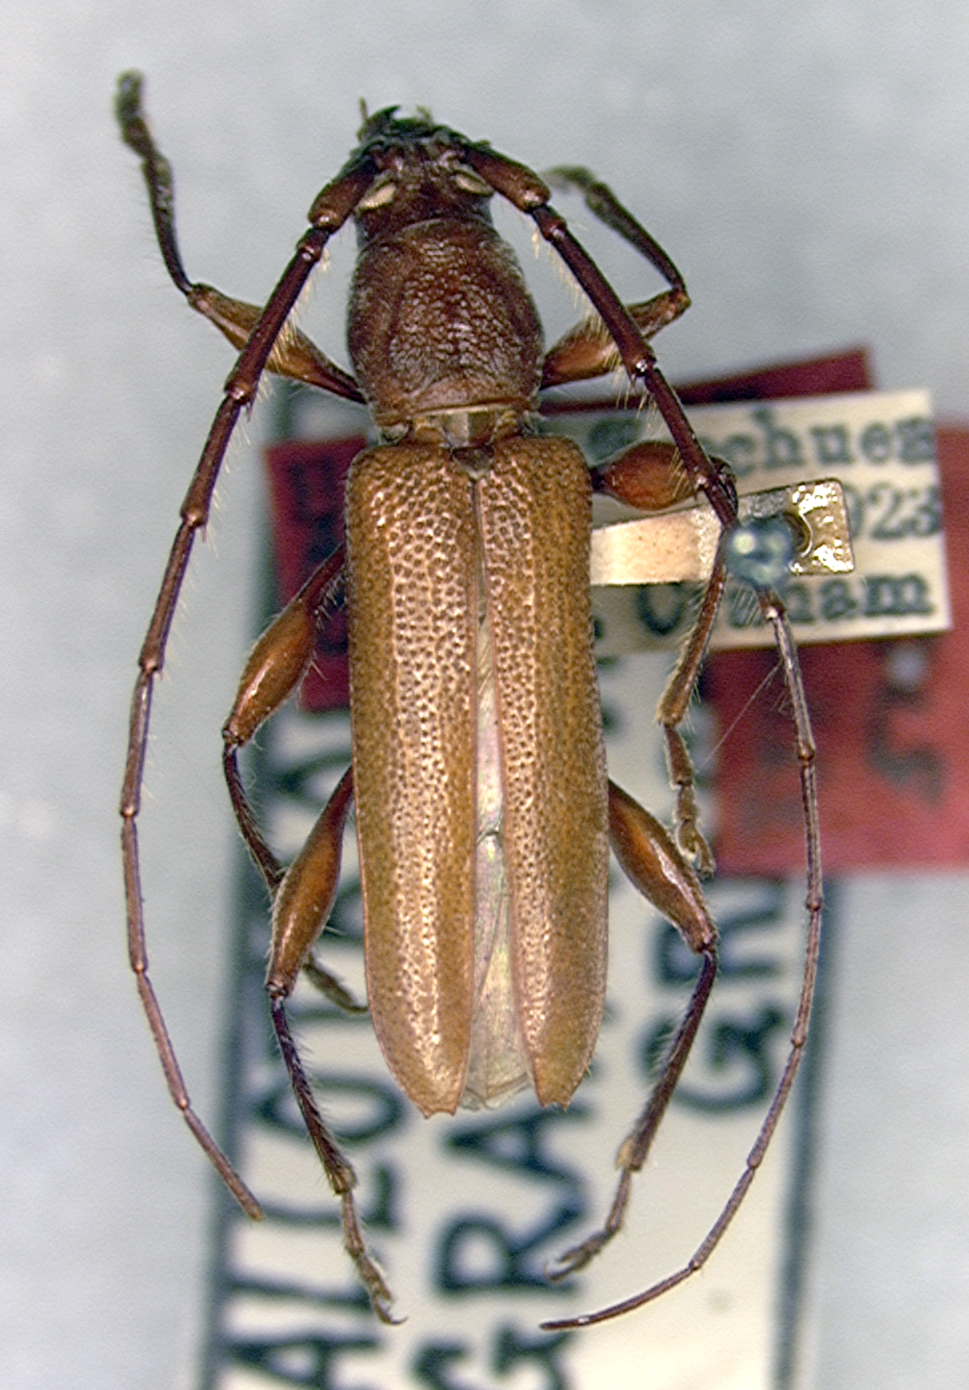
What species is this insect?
Allotraeus grahami
